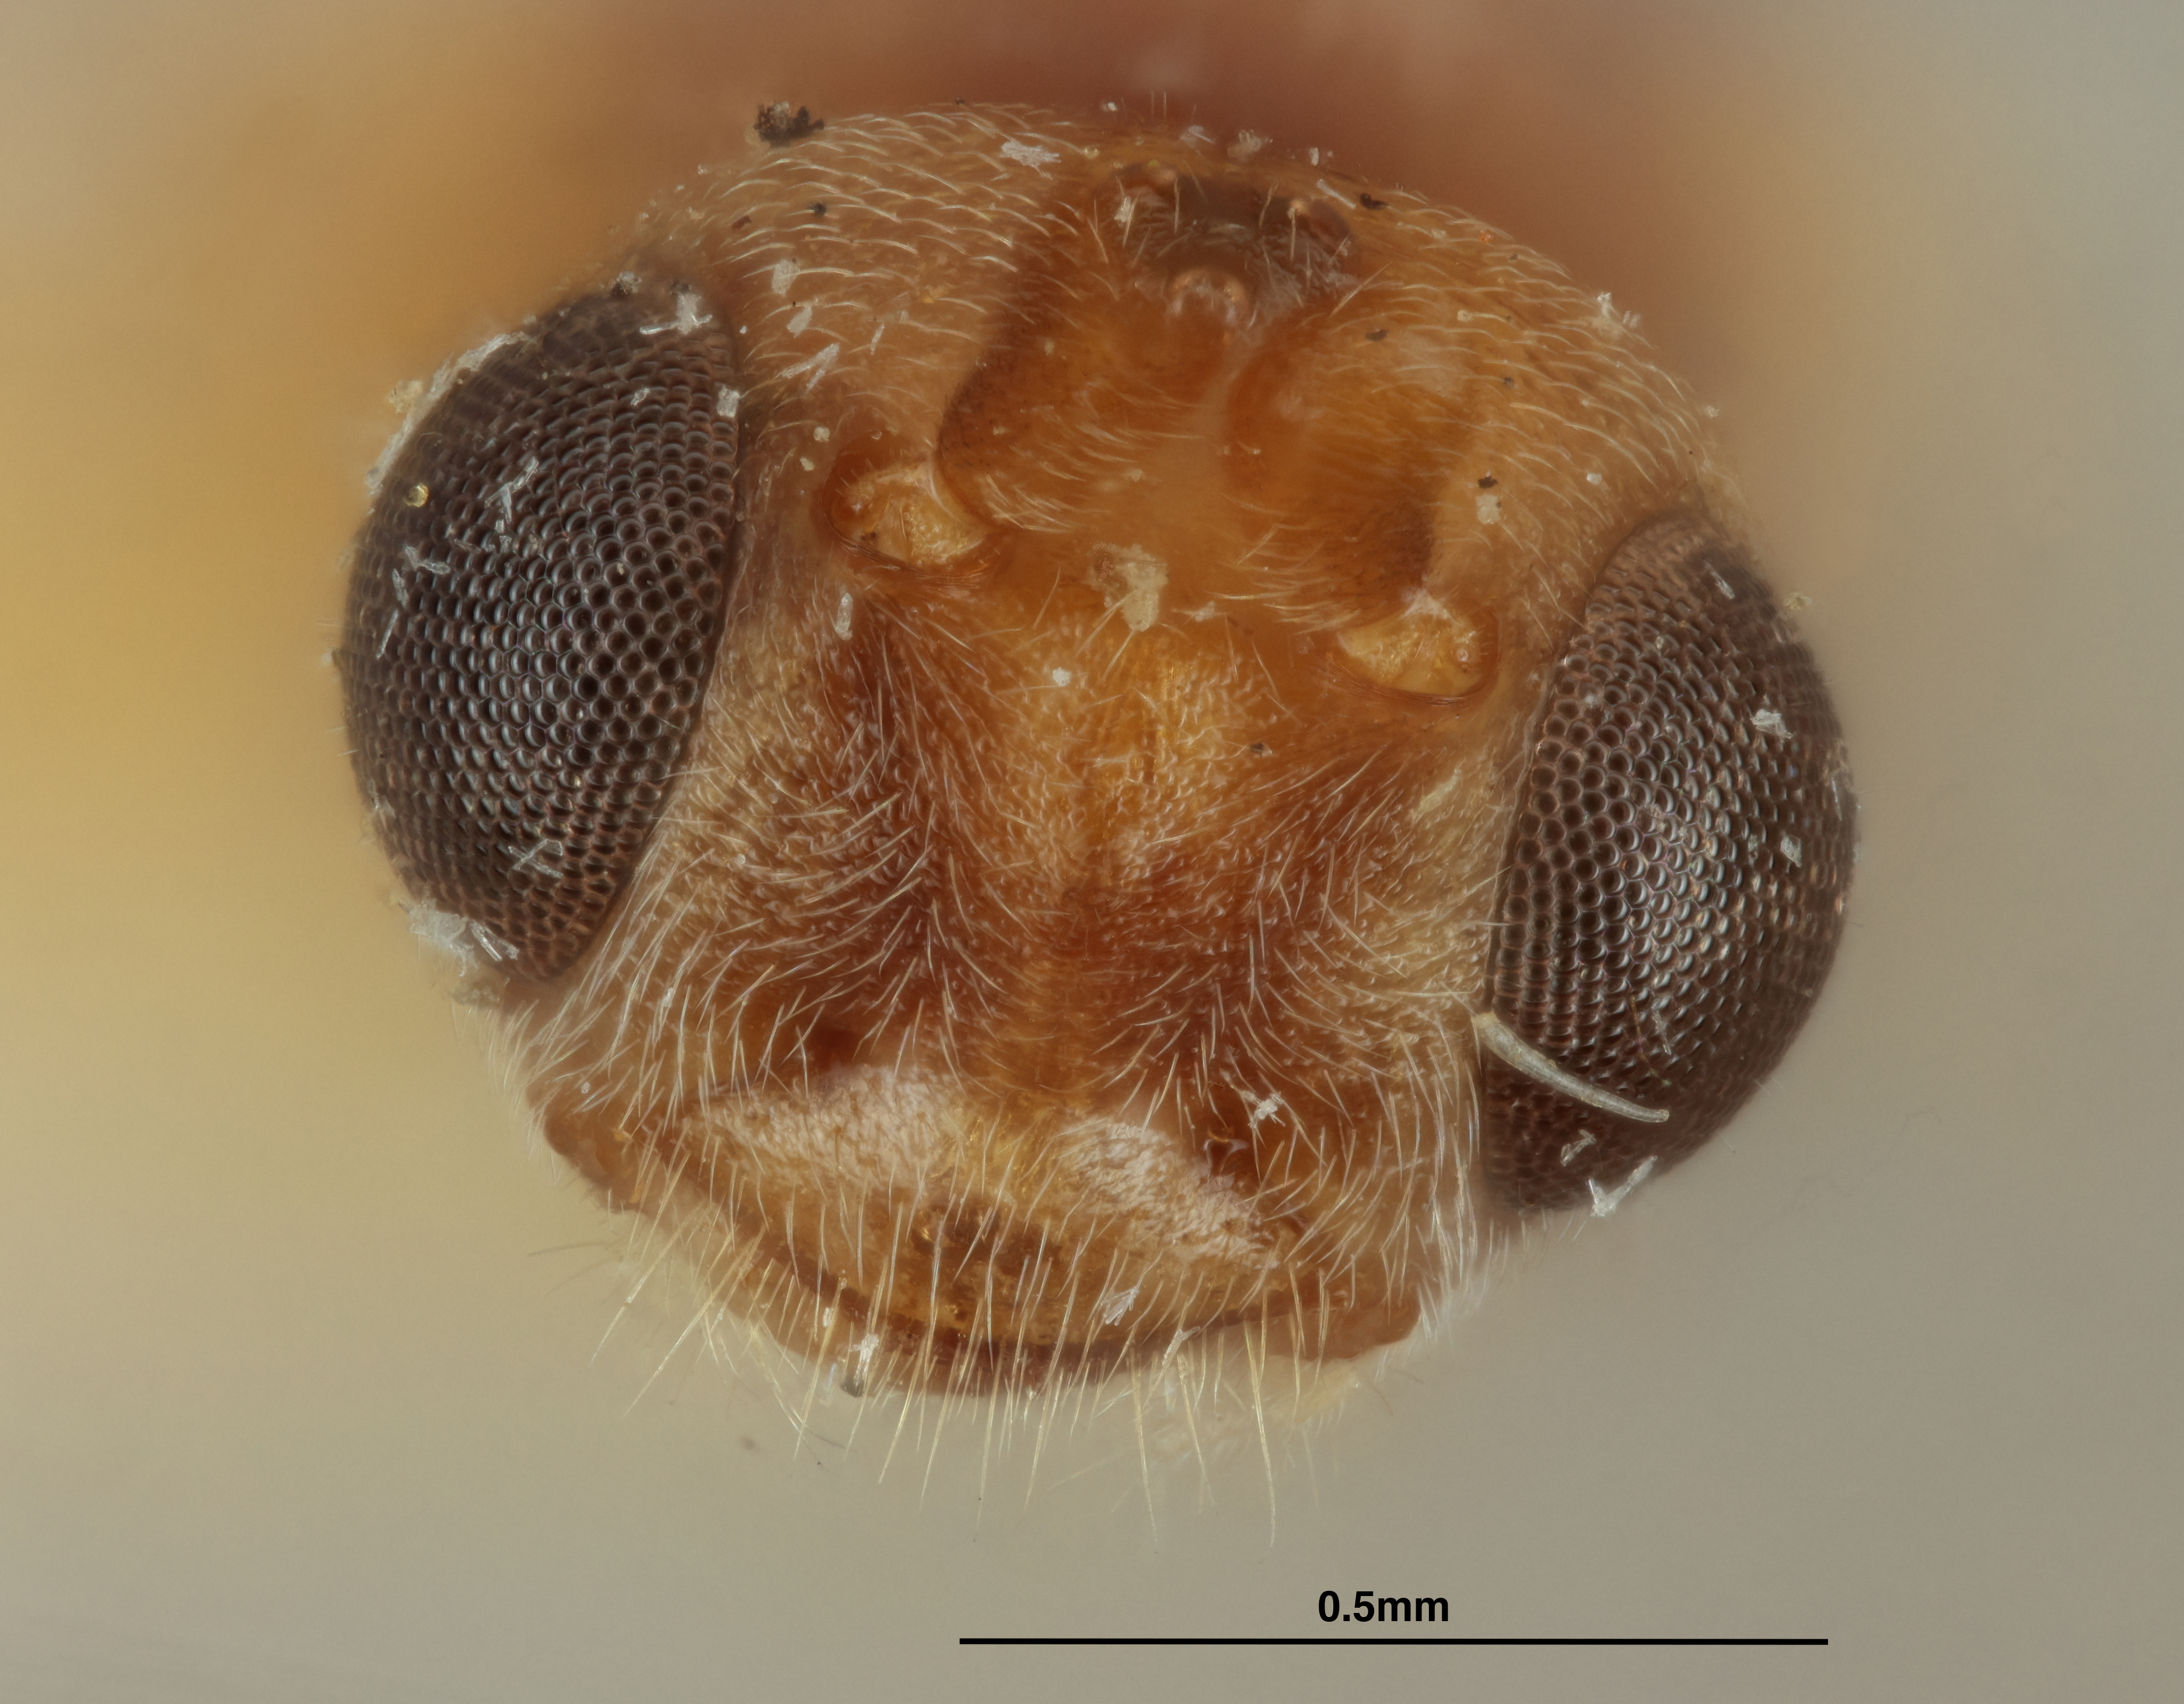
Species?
Phanerotoma crabbi
